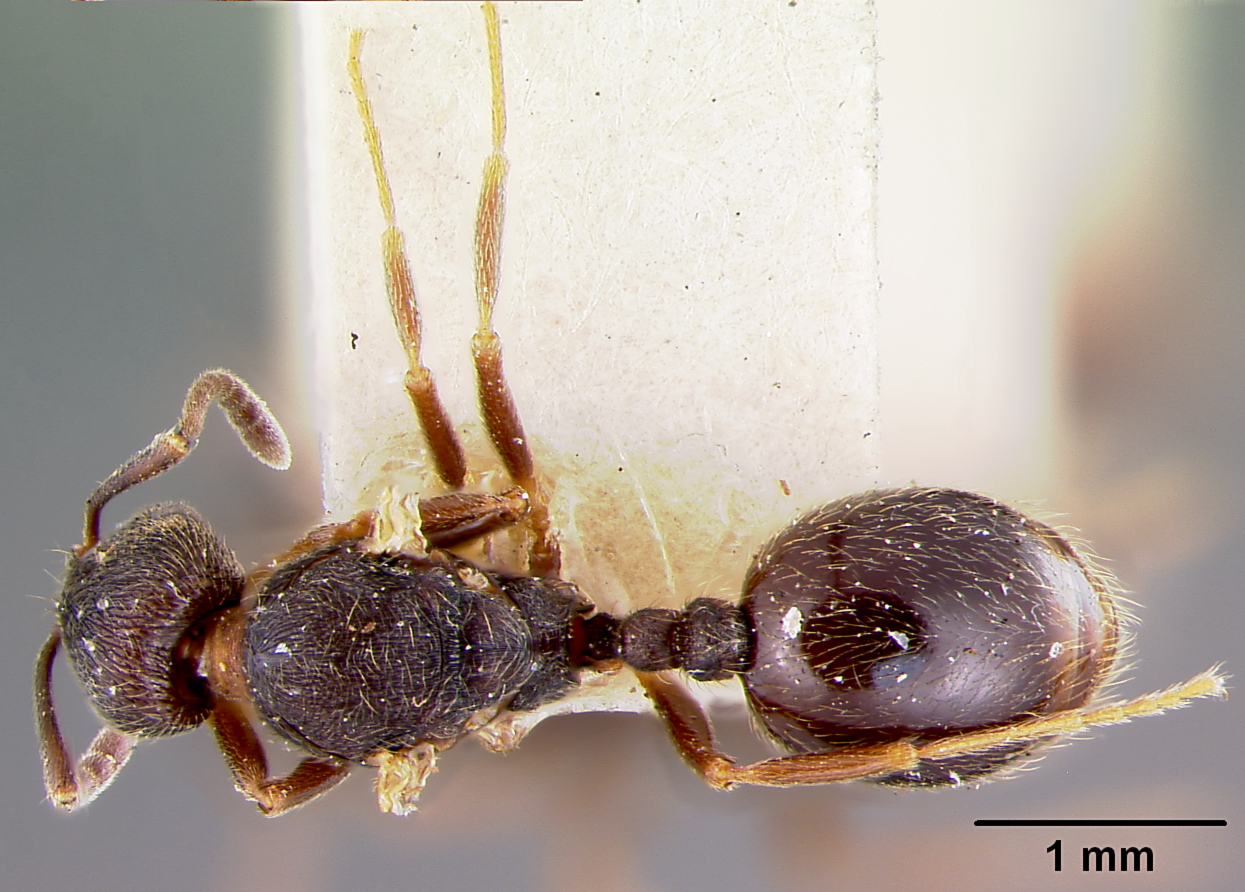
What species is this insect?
Stenamma manni
